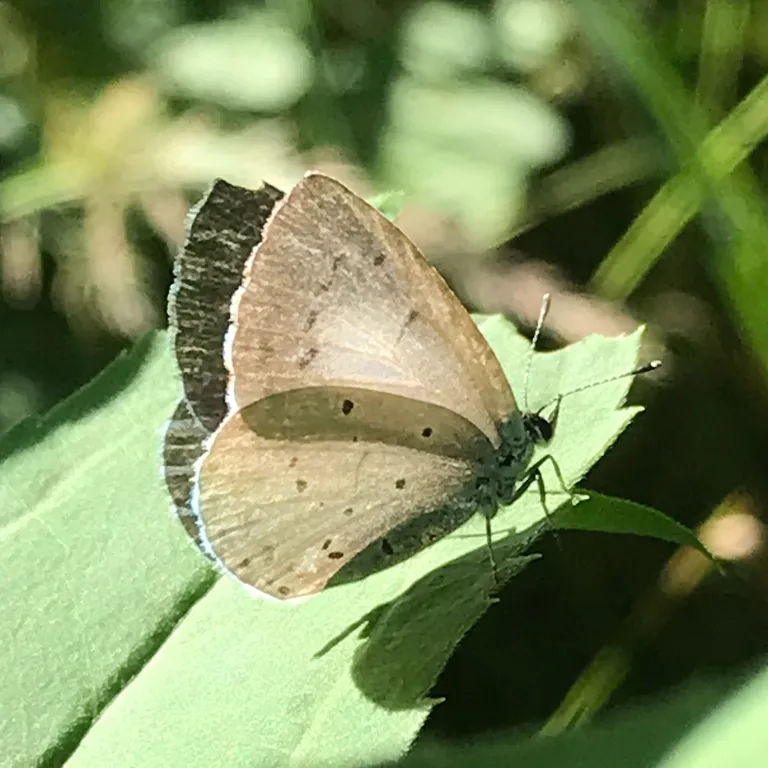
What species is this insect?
Celastrina argiolus
